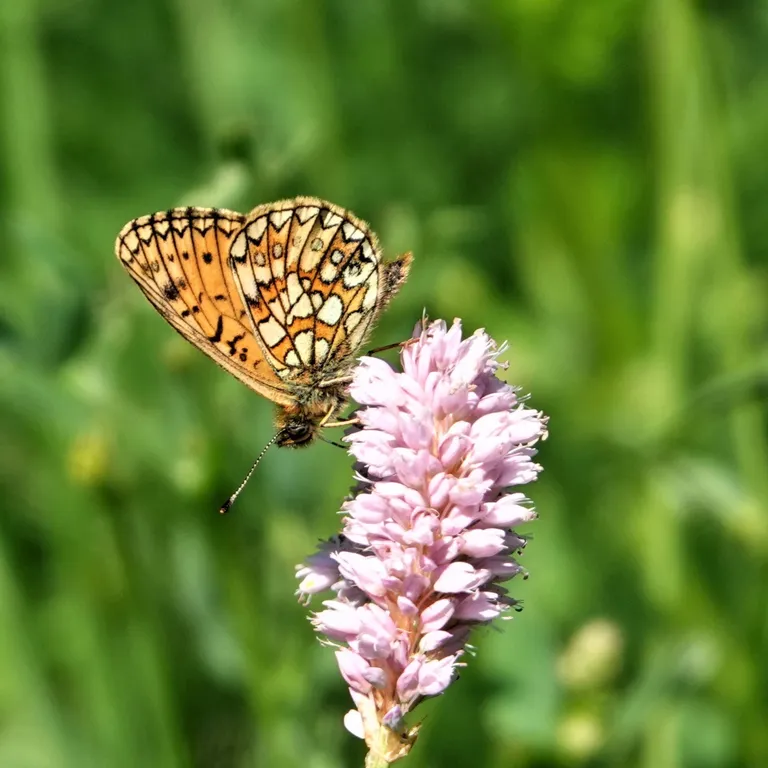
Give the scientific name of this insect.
Boloria eunomia
